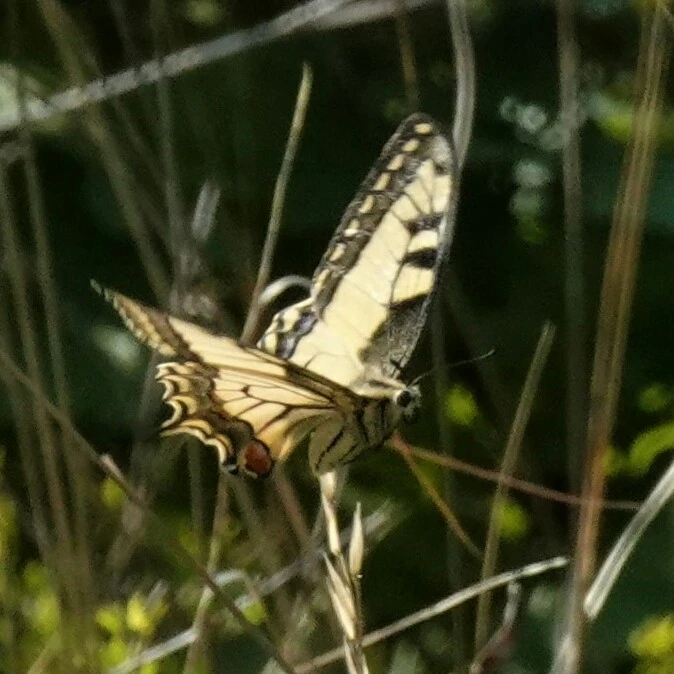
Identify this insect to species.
Papilio machaon
